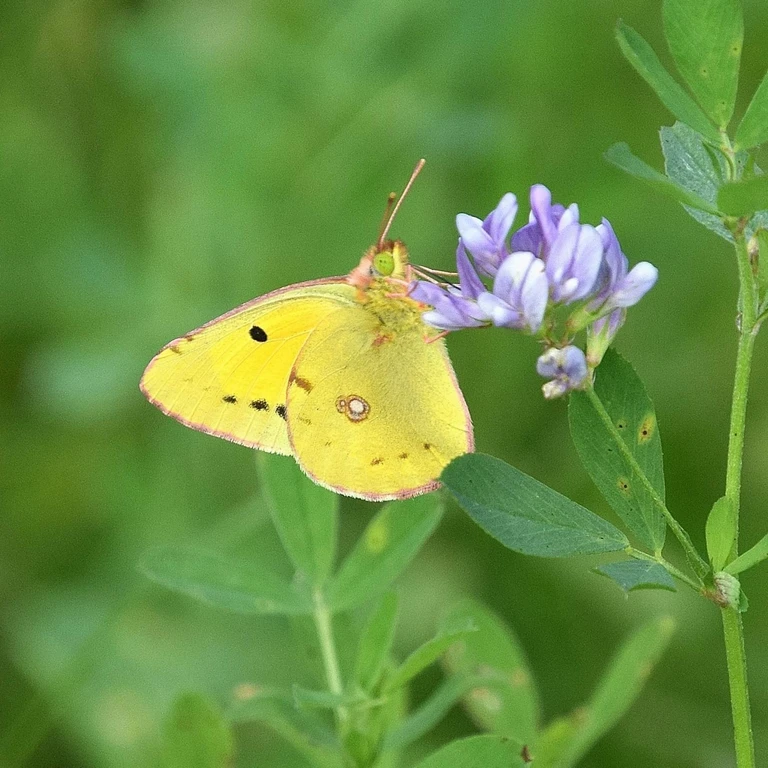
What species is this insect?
Colias croceus
